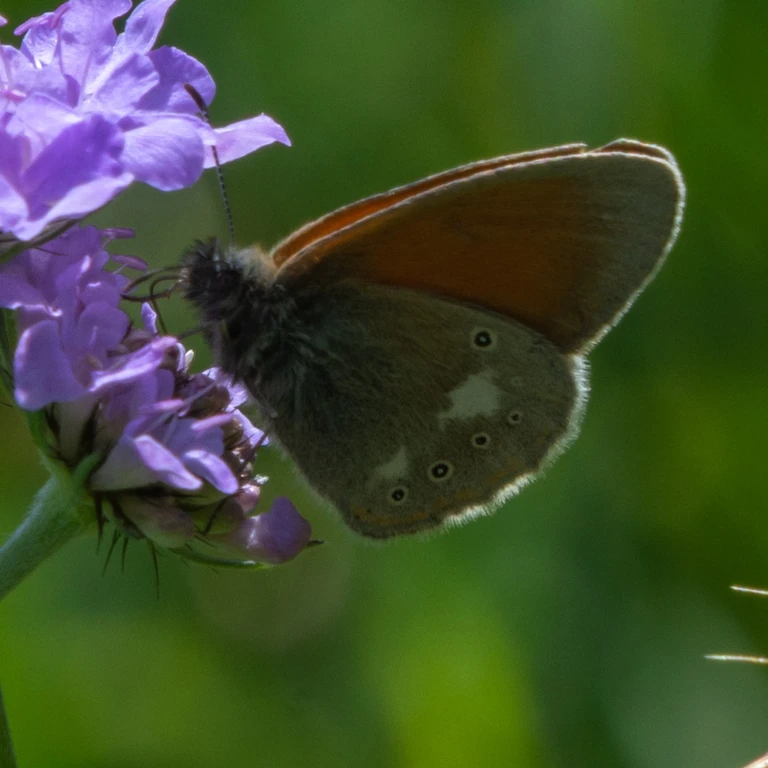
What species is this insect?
Coenonympha glycerion (also Coenonympha iphis)
